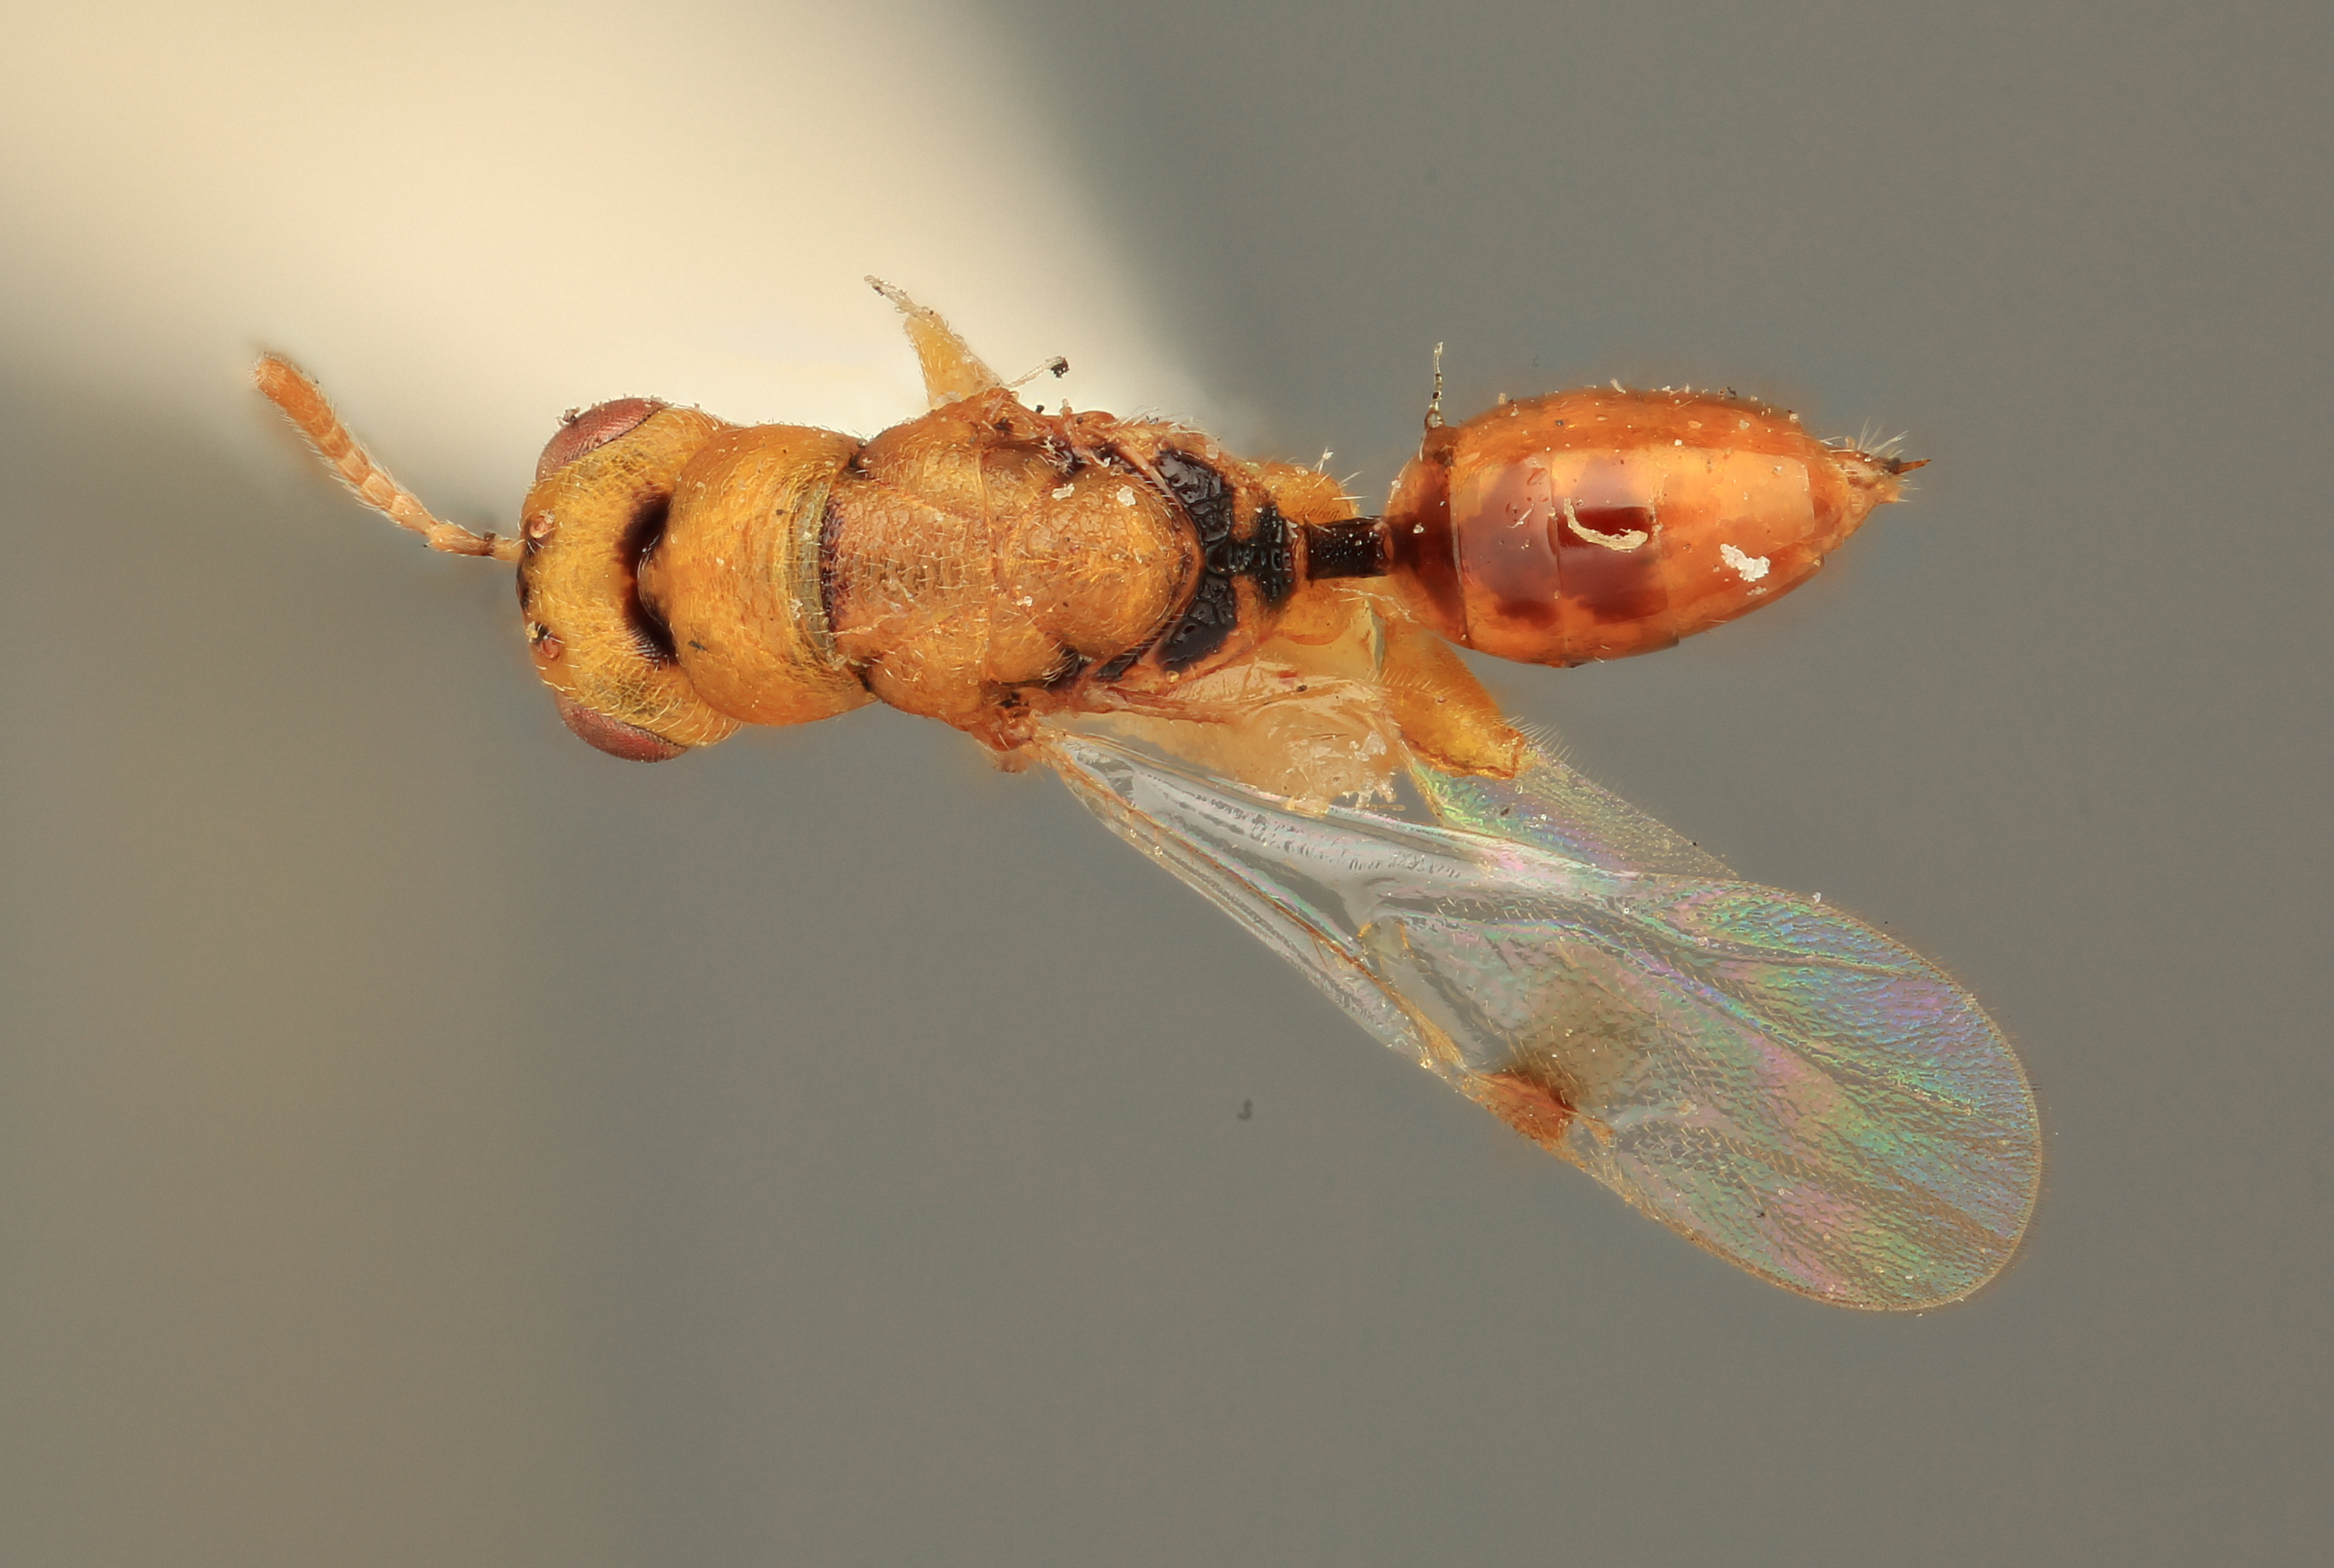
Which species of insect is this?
Decatoma amsterdamensis
